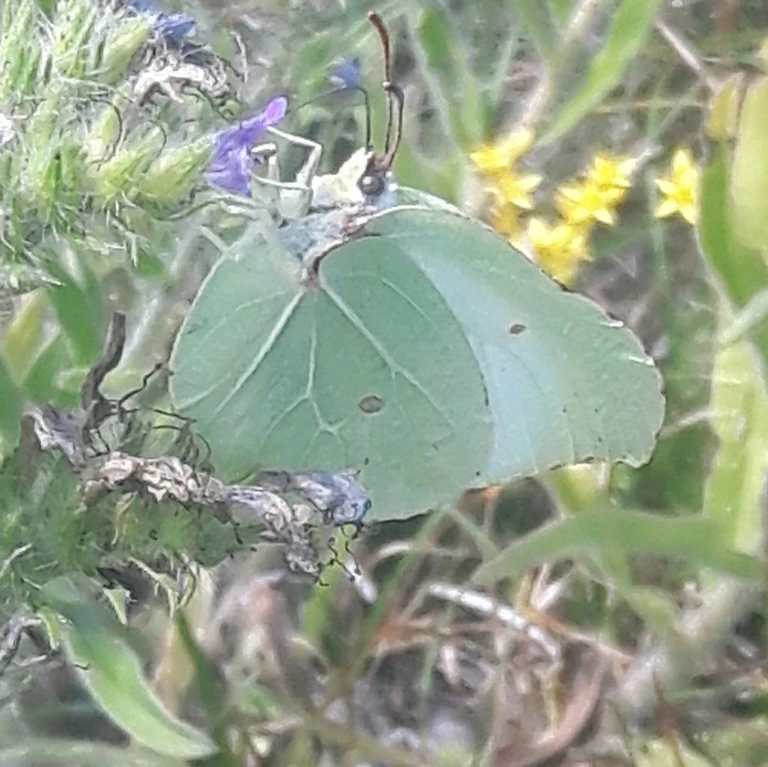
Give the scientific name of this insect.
Gonepteryx rhamni
